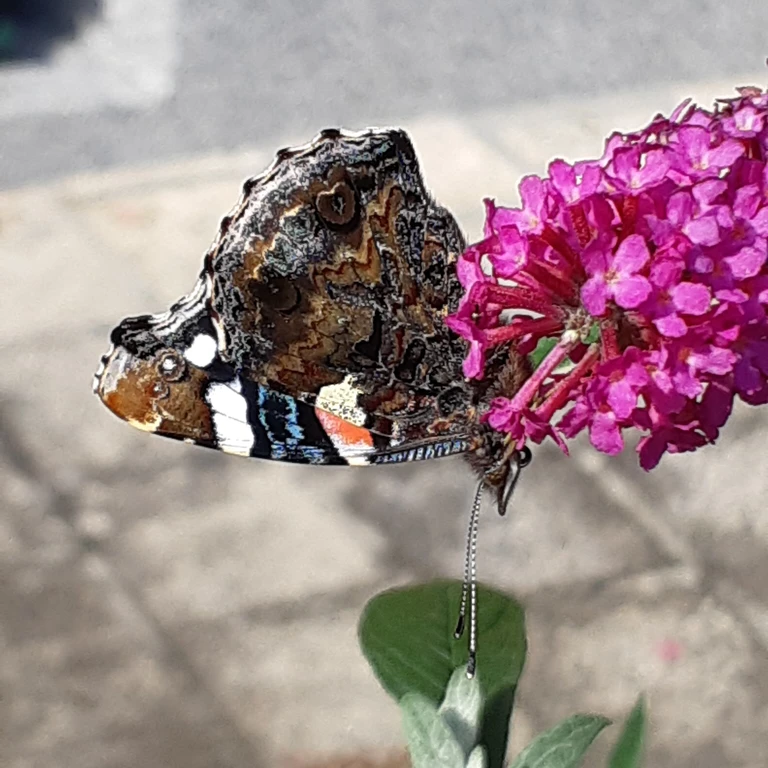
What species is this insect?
Vanessa atalanta
